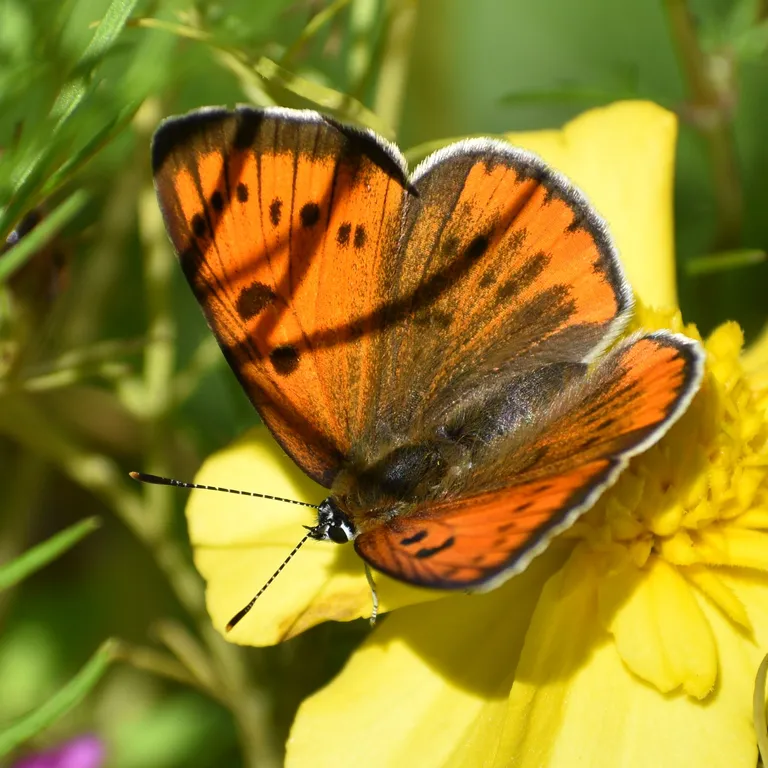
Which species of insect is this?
Lycaena dispar
